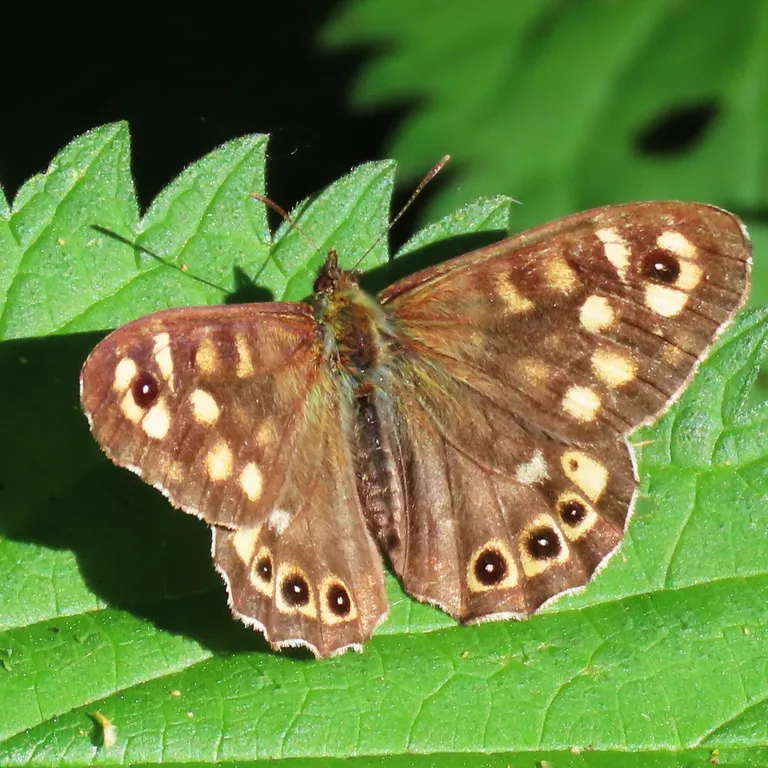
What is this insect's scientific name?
Pararge aegeria
